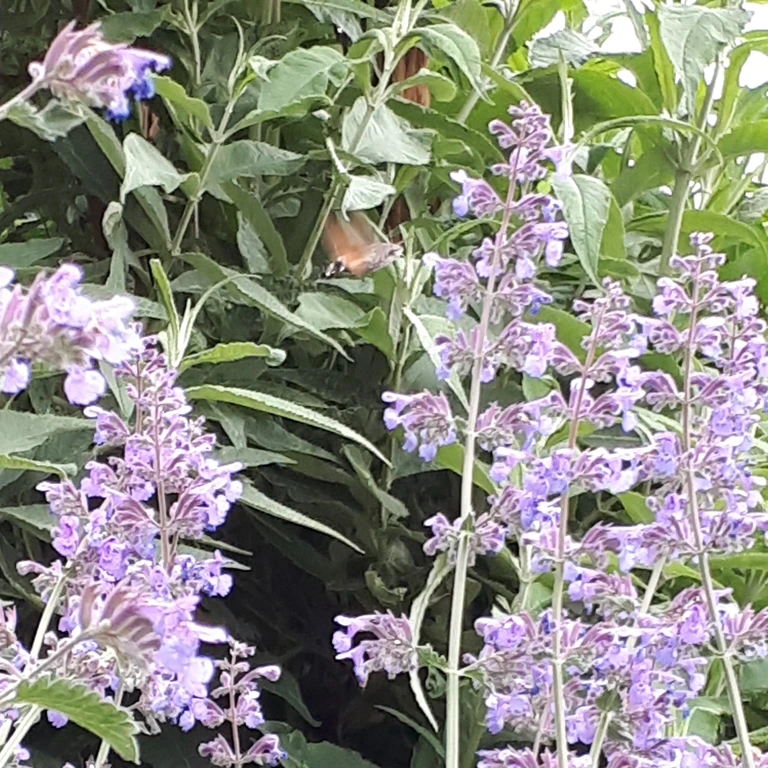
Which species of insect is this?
Macroglossum stellatarum
